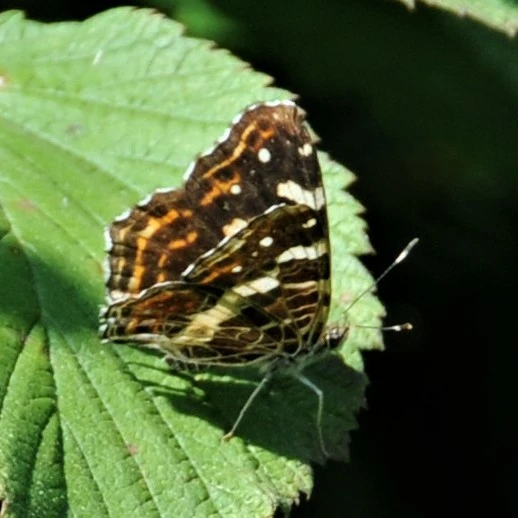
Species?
Araschnia levana
